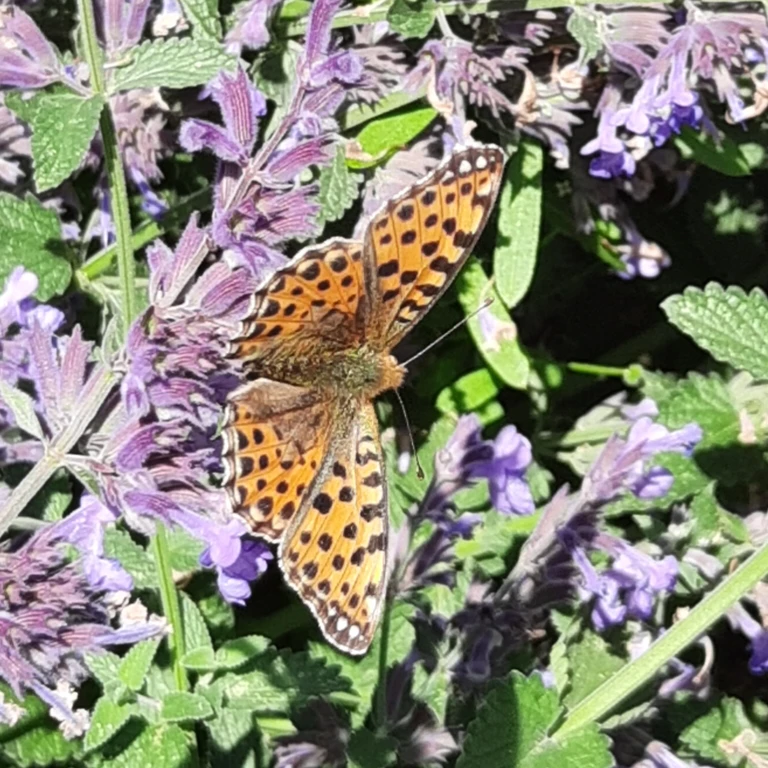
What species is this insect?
Issoria lathonia
